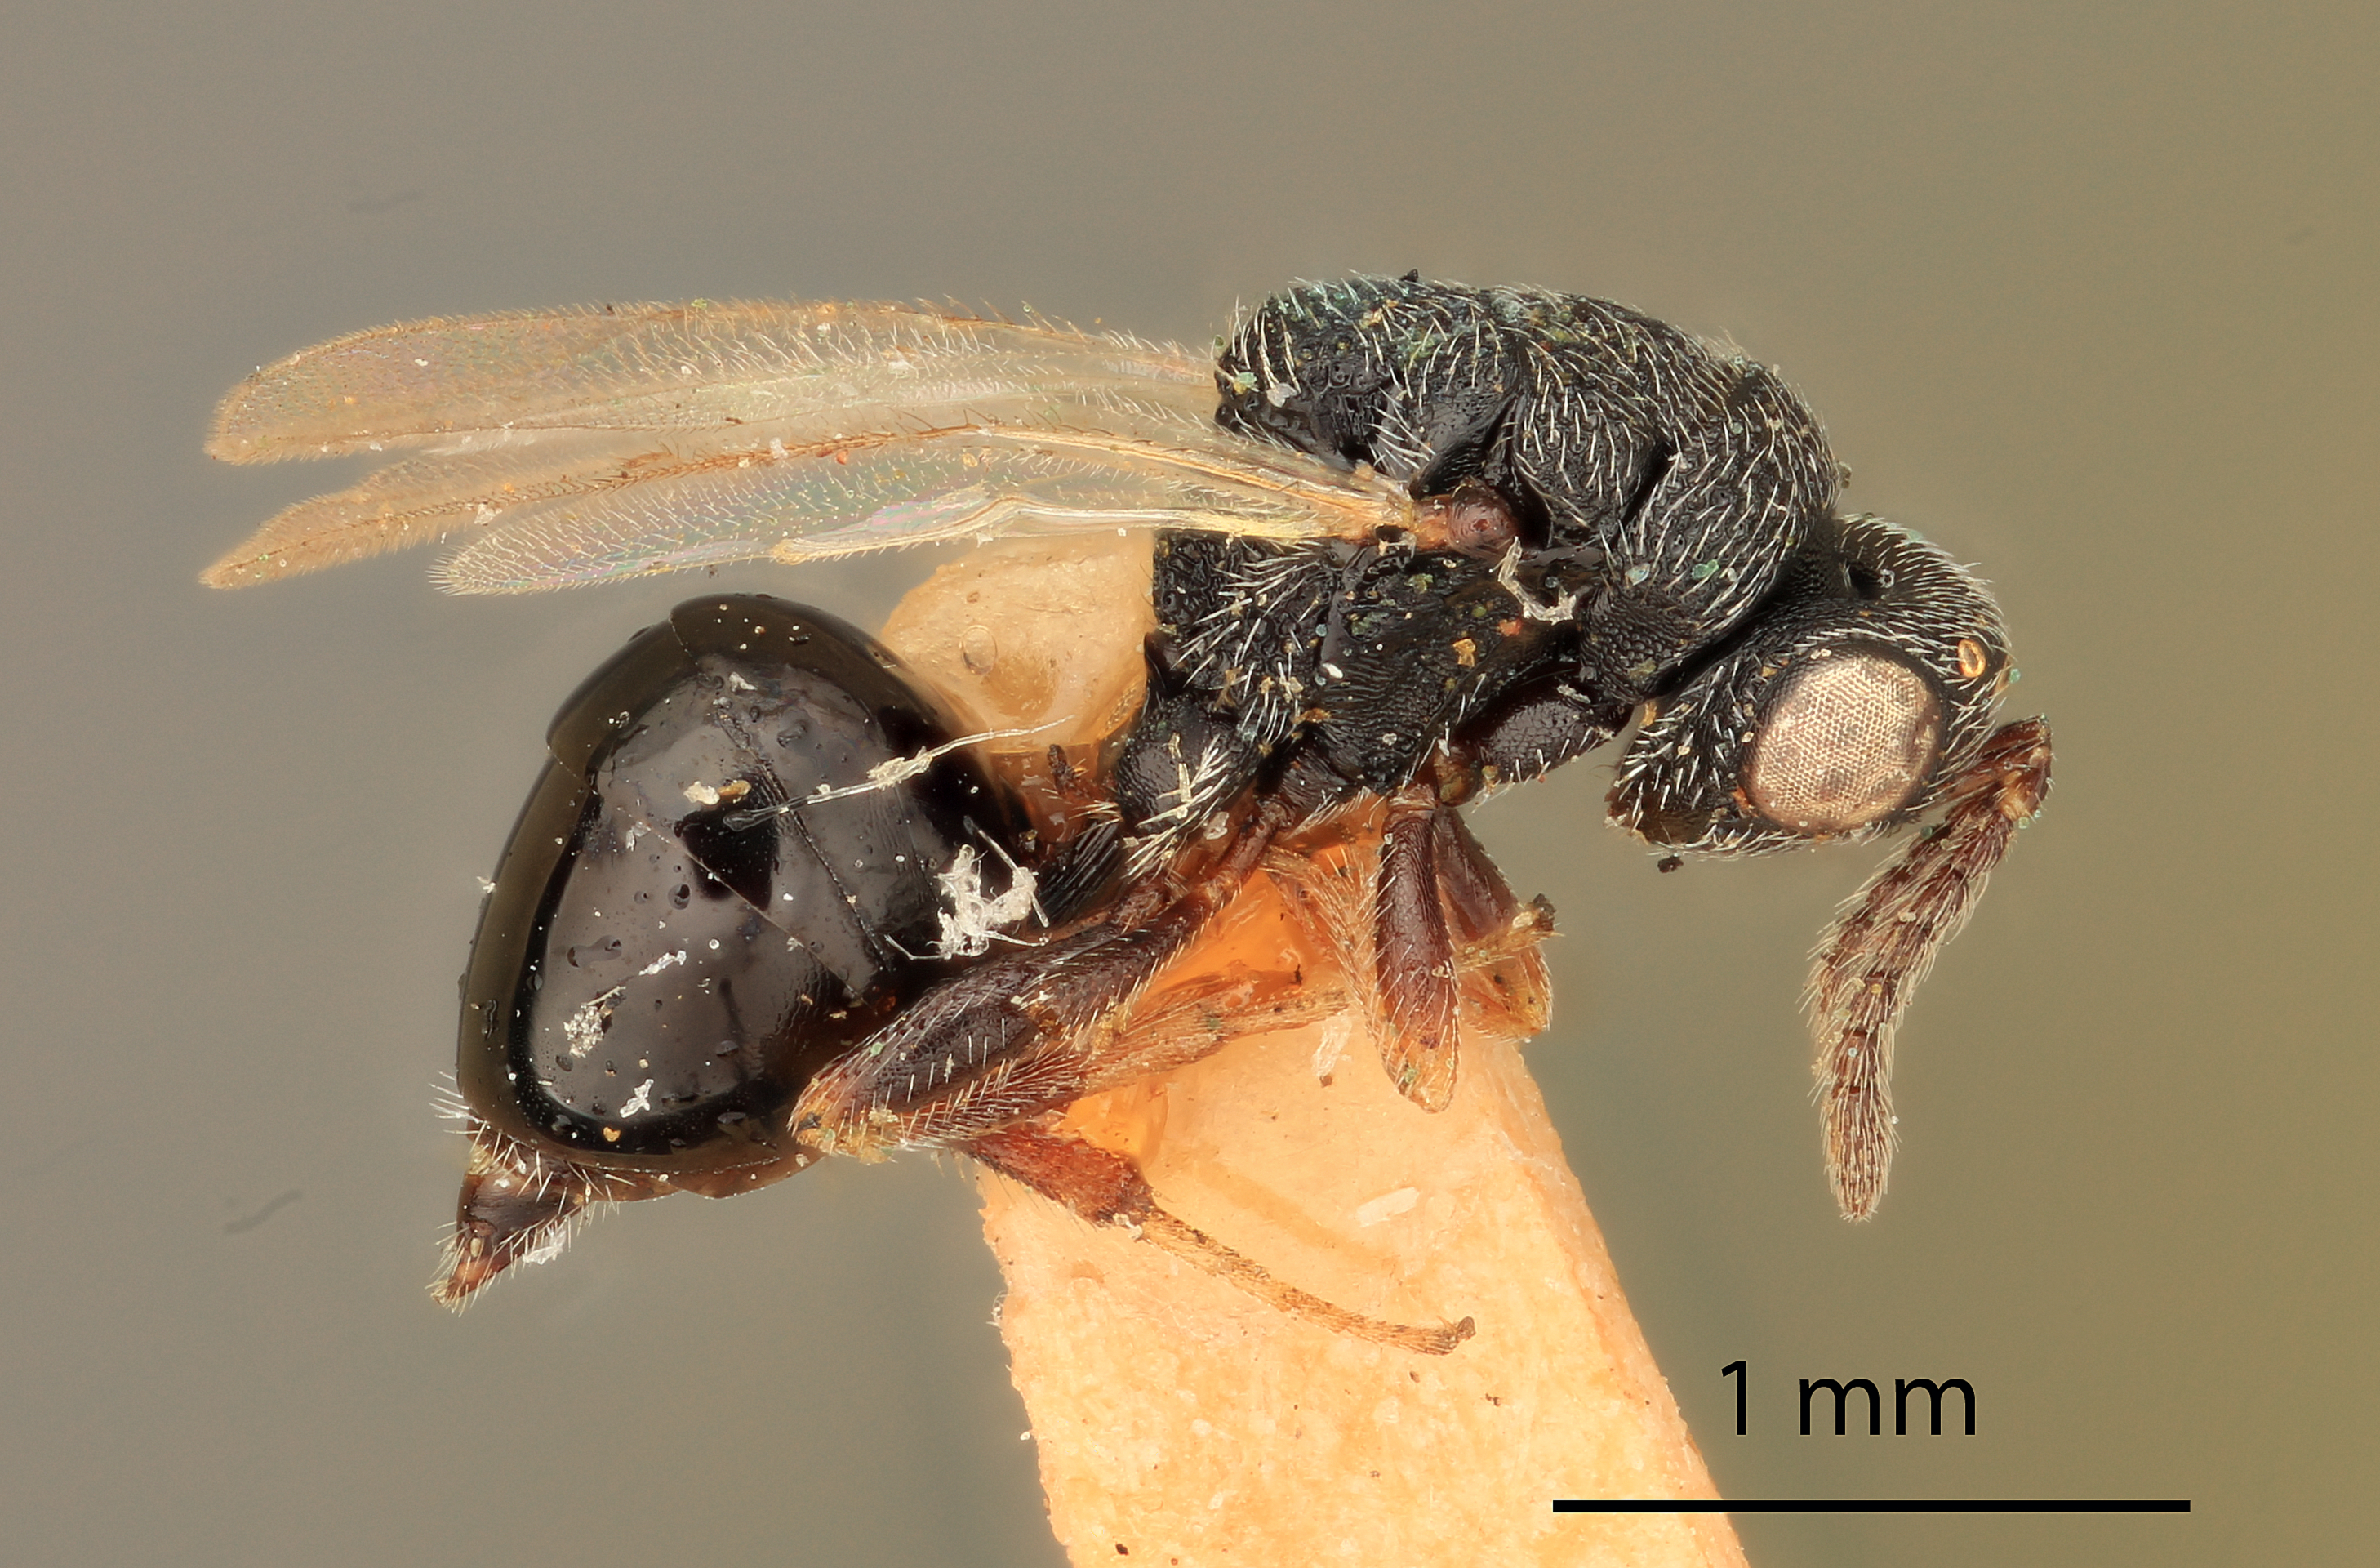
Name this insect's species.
Tenuipetiolus rubra
